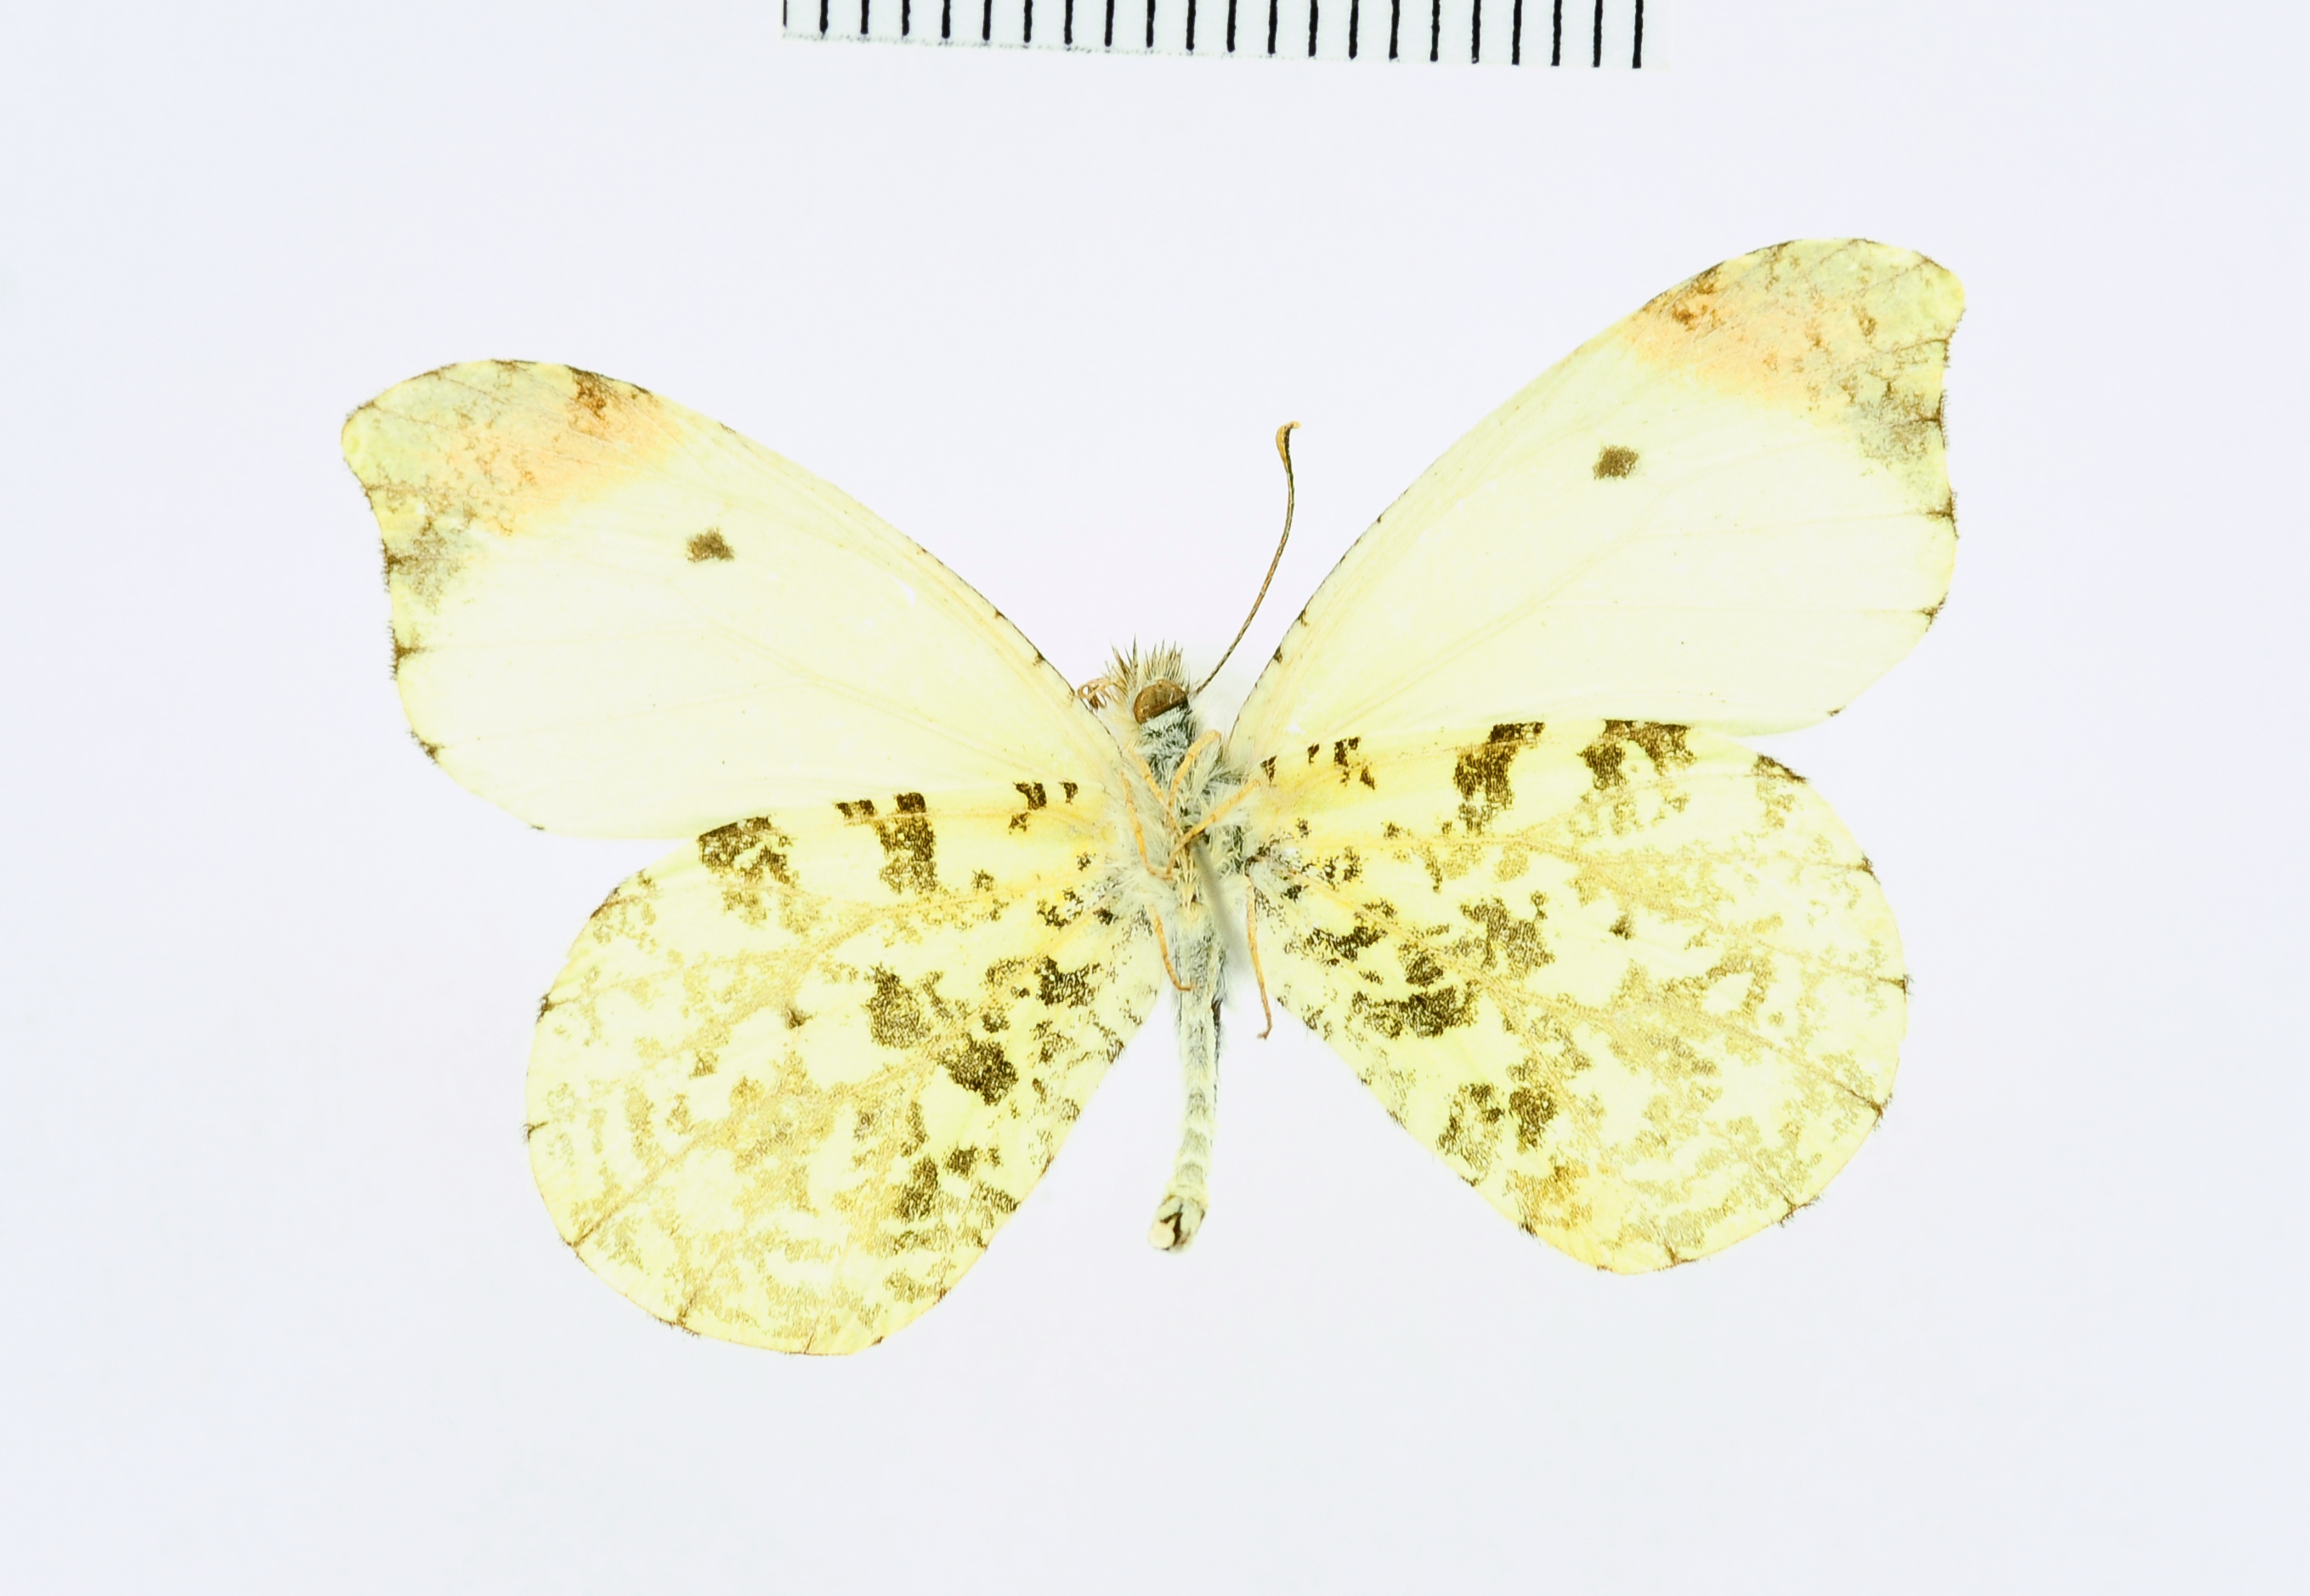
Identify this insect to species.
Anthocharis ellena
